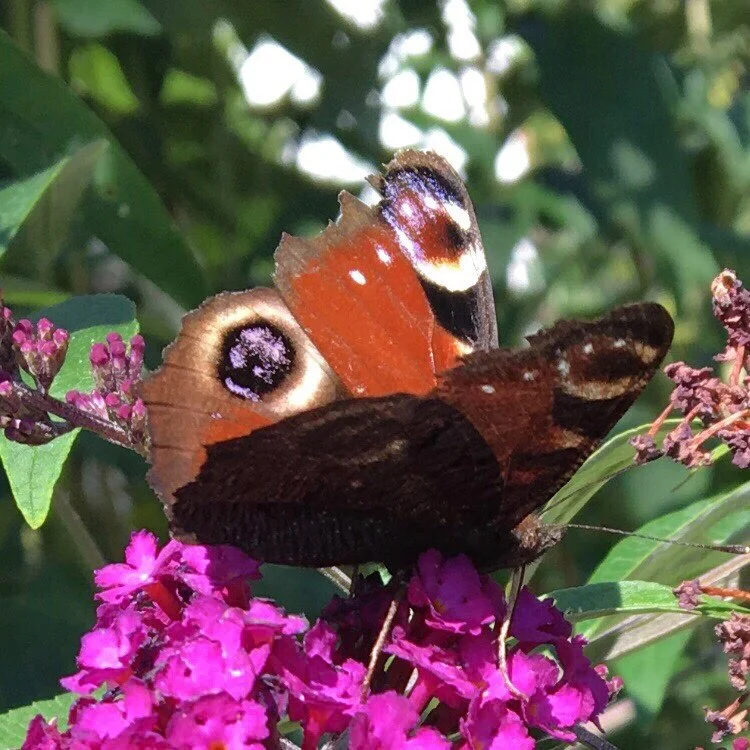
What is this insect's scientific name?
Aglais io
